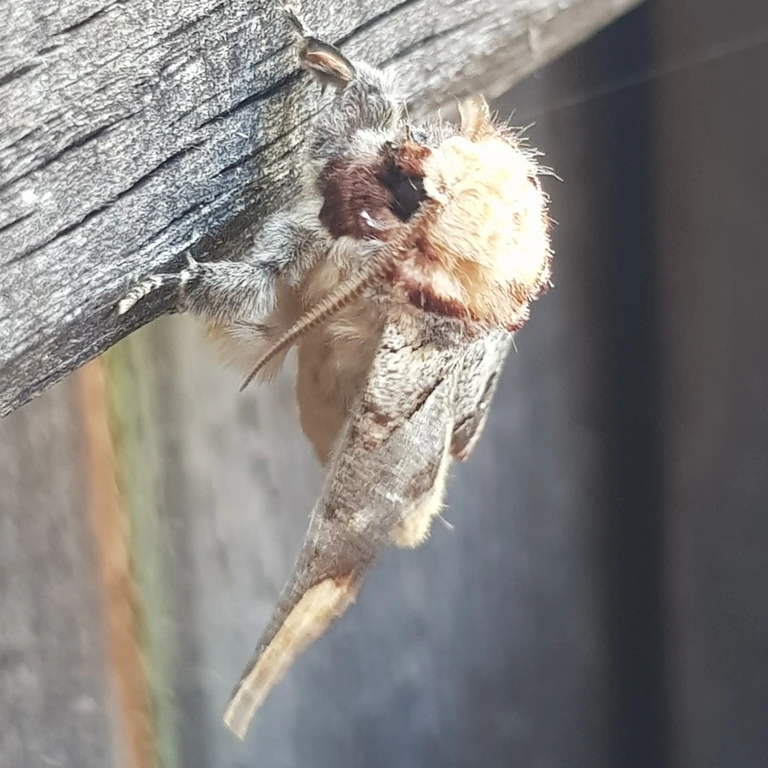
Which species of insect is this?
Phalera bucephala
